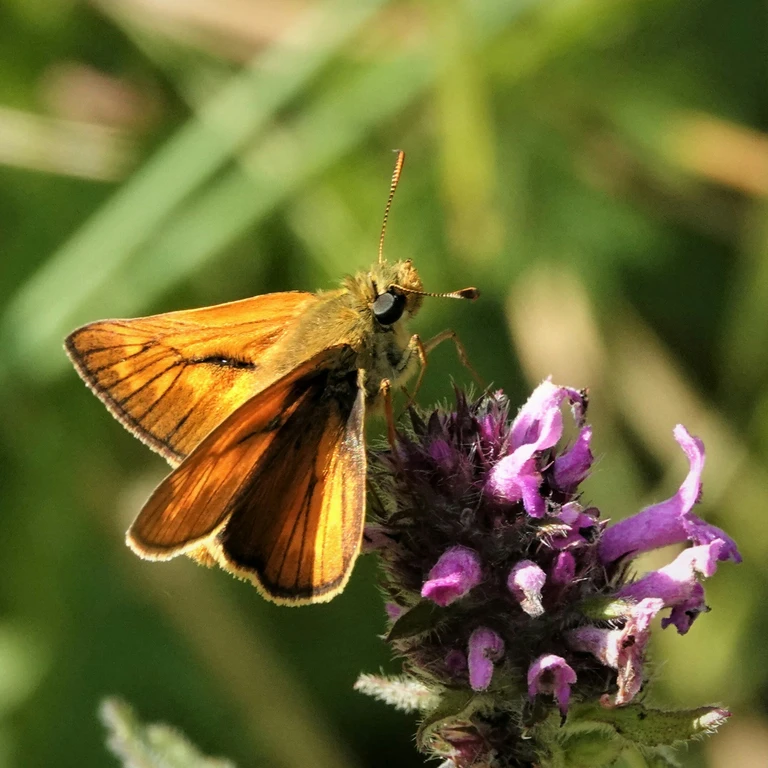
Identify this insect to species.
Ochlodes sylvanus (also Ochlodes venata)
